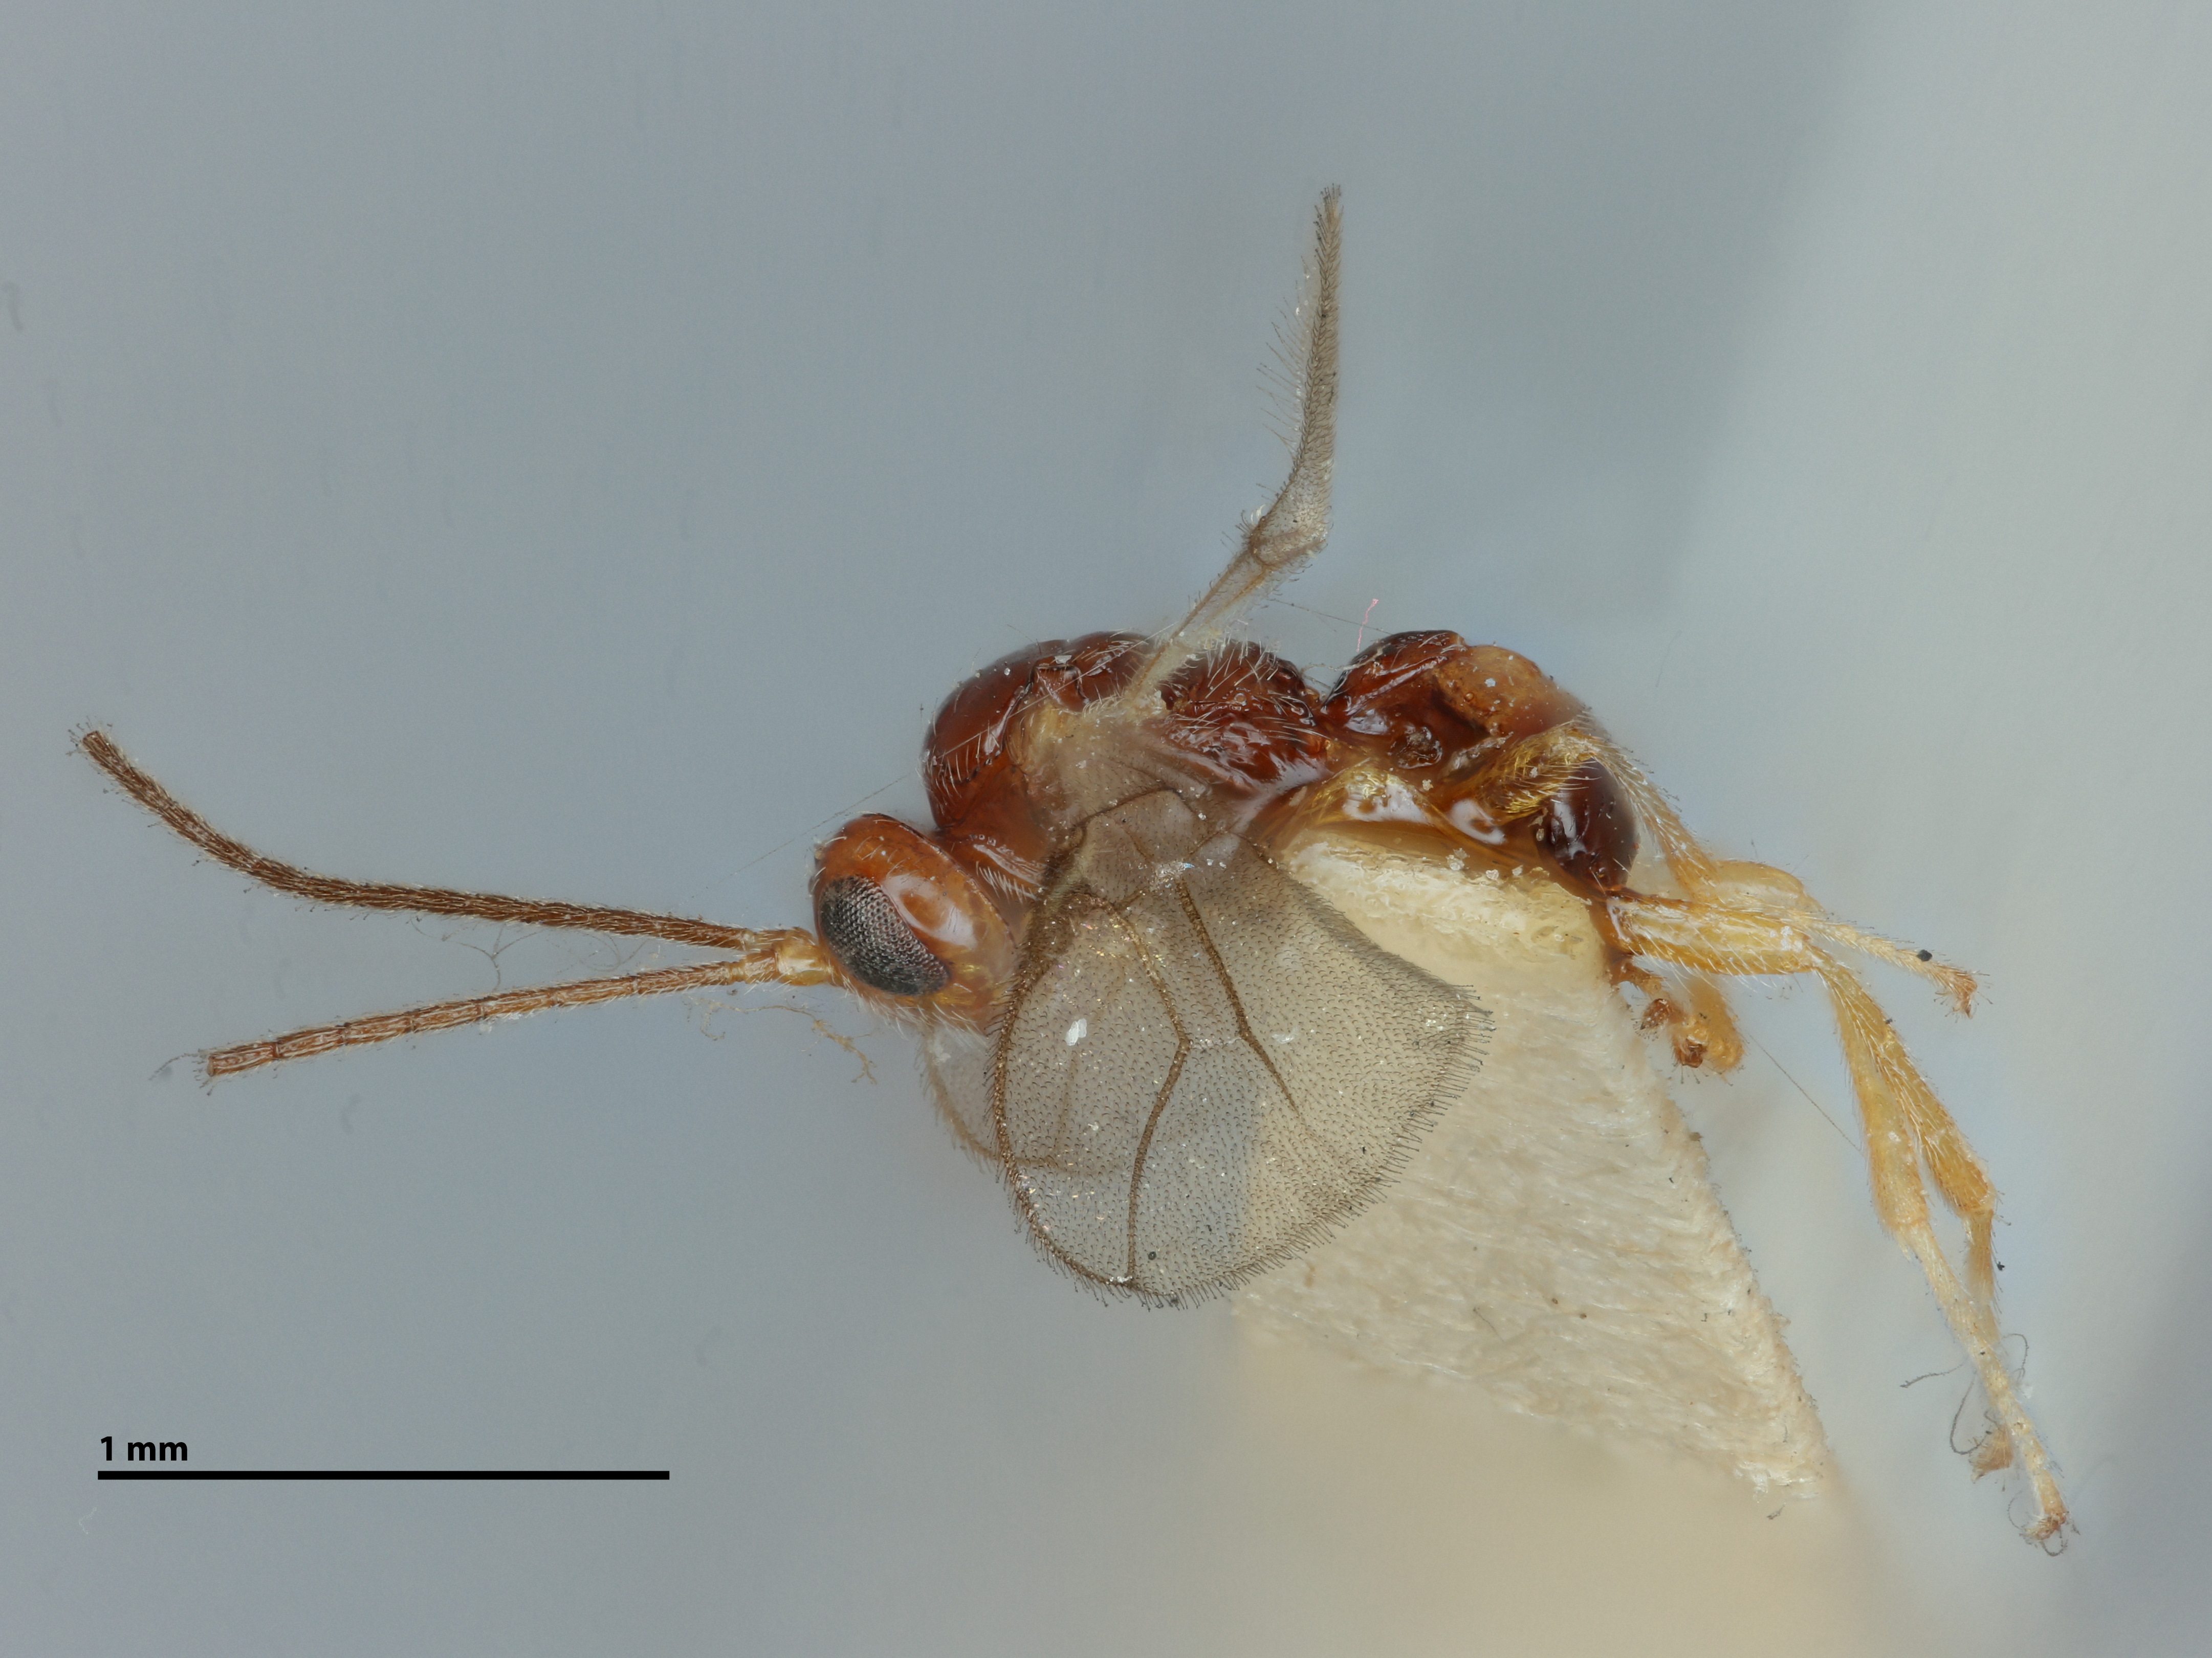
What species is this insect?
Rhyssalus oscinidis
